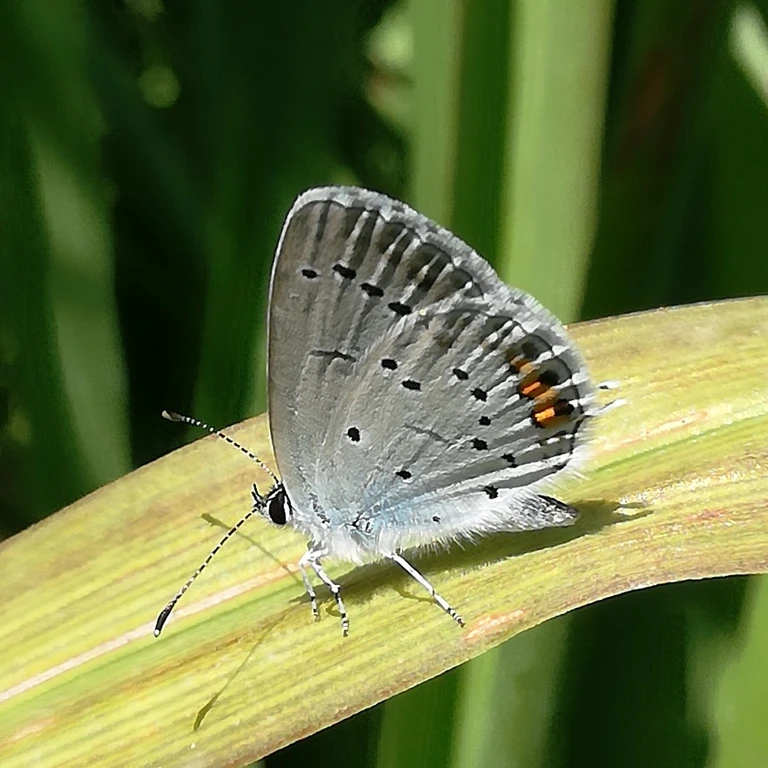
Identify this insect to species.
Cupido argiades (also Elkalyce argiades)
